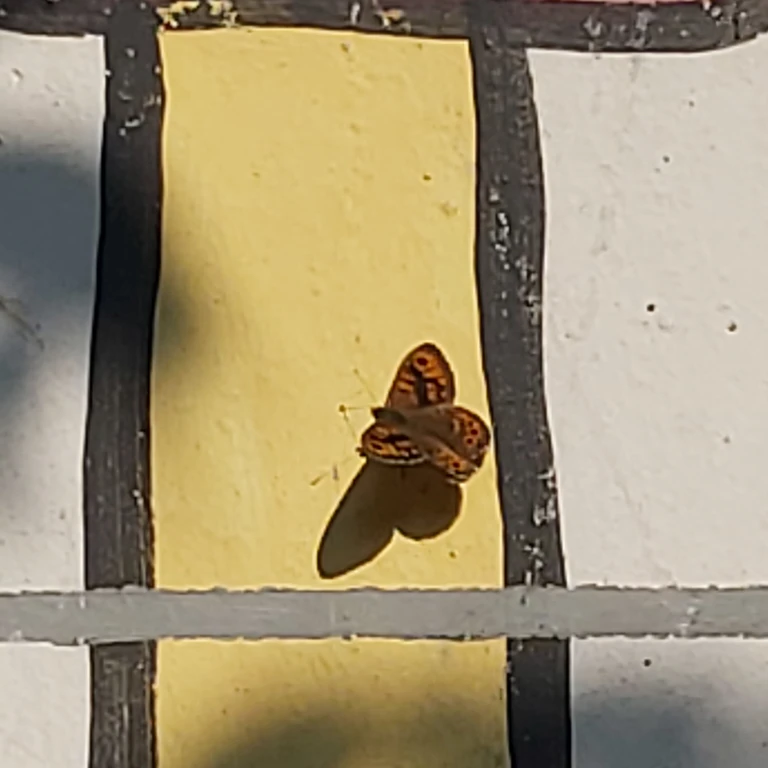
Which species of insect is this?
Lasiommata megera (also Pararge megera)
